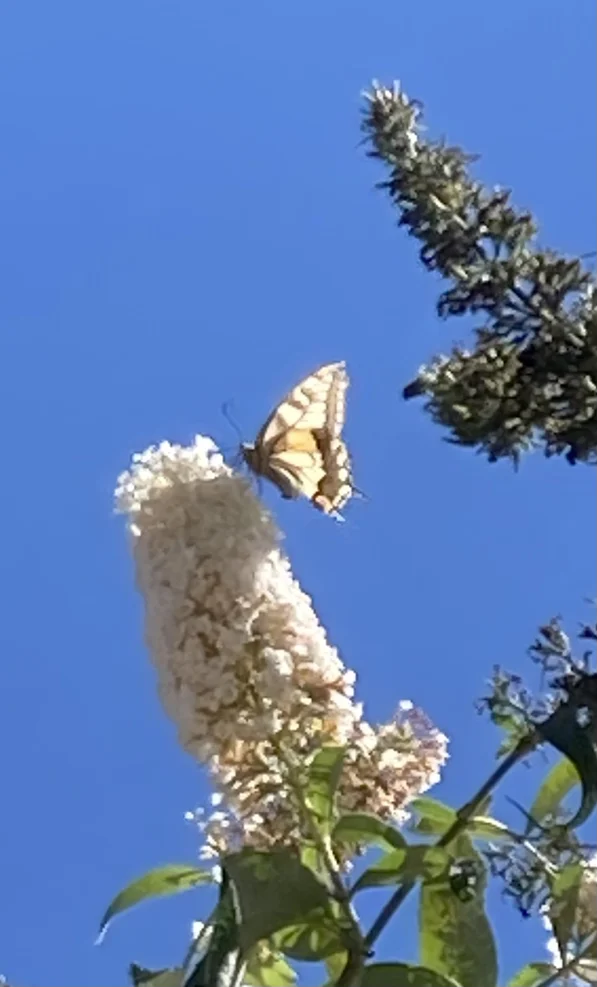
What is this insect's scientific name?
Papilio machaon
